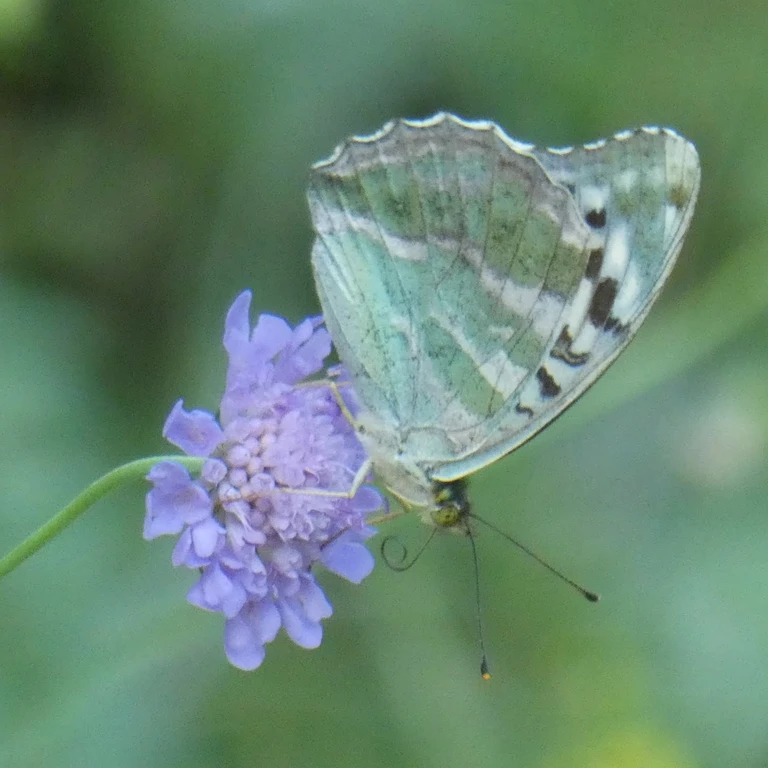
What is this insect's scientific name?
Argynnis paphia
